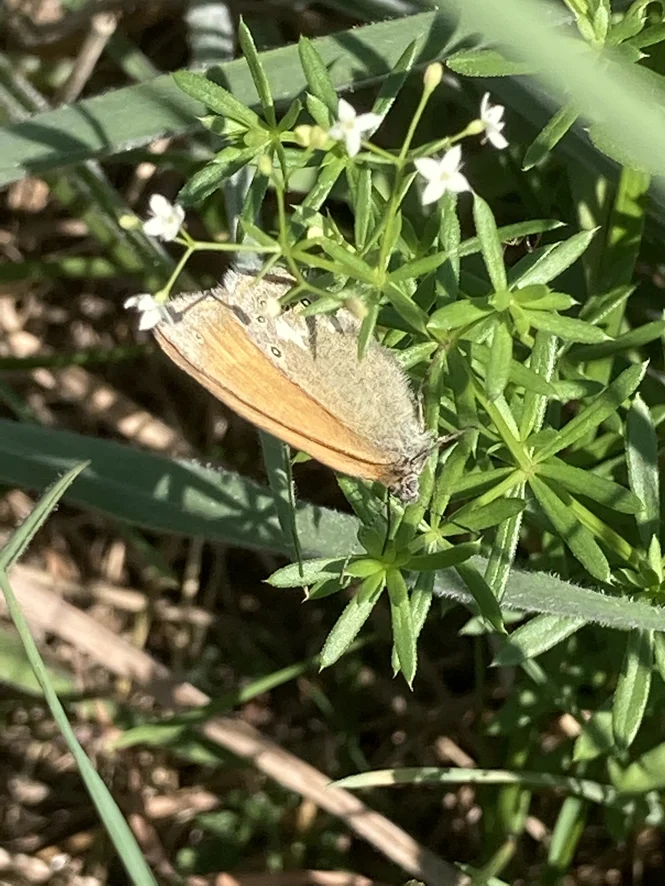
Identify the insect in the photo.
Coenonympha glycerion (also Coenonympha iphis)
